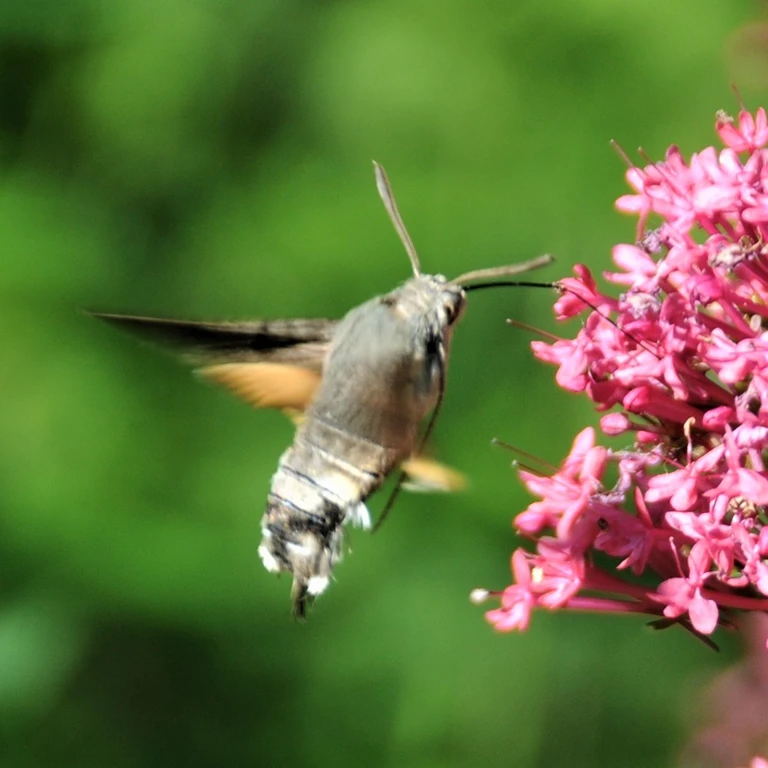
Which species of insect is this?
Macroglossum stellatarum
